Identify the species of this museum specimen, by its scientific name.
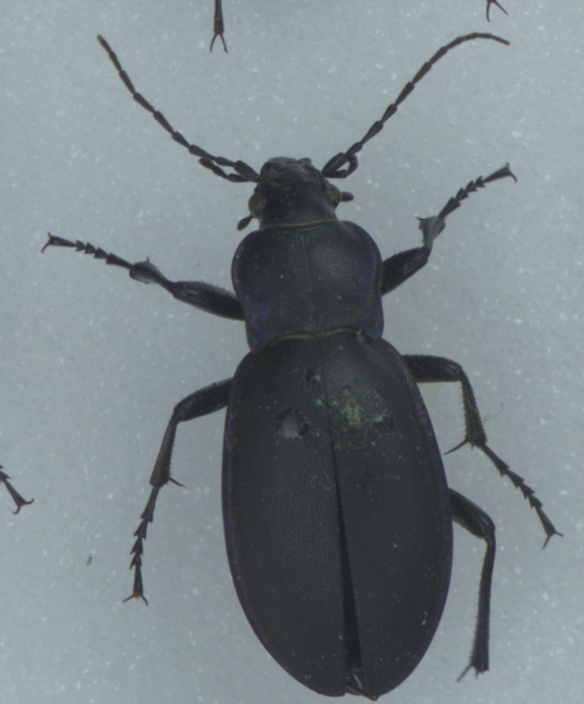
Carabus violaceus
